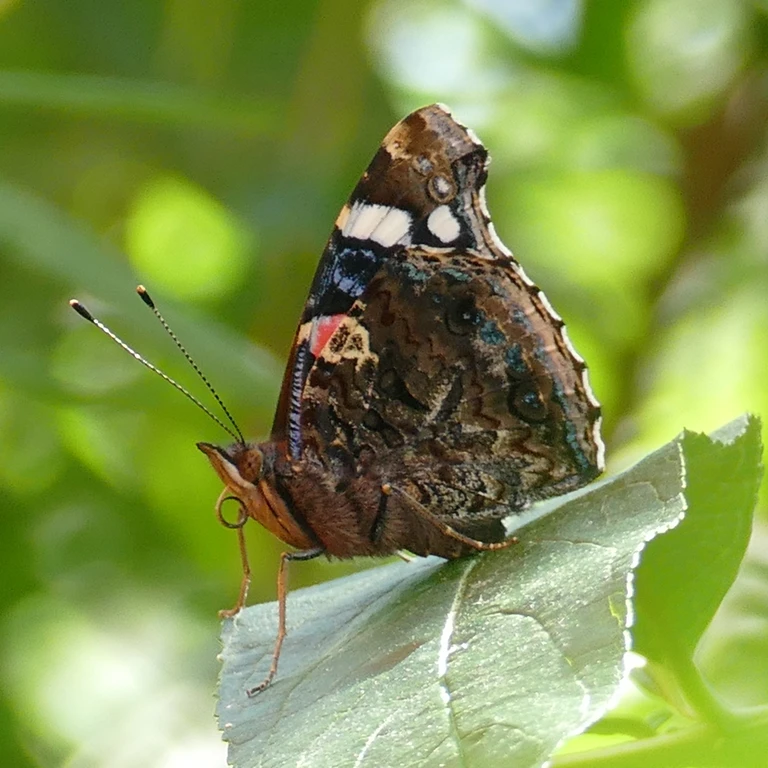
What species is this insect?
Vanessa atalanta
